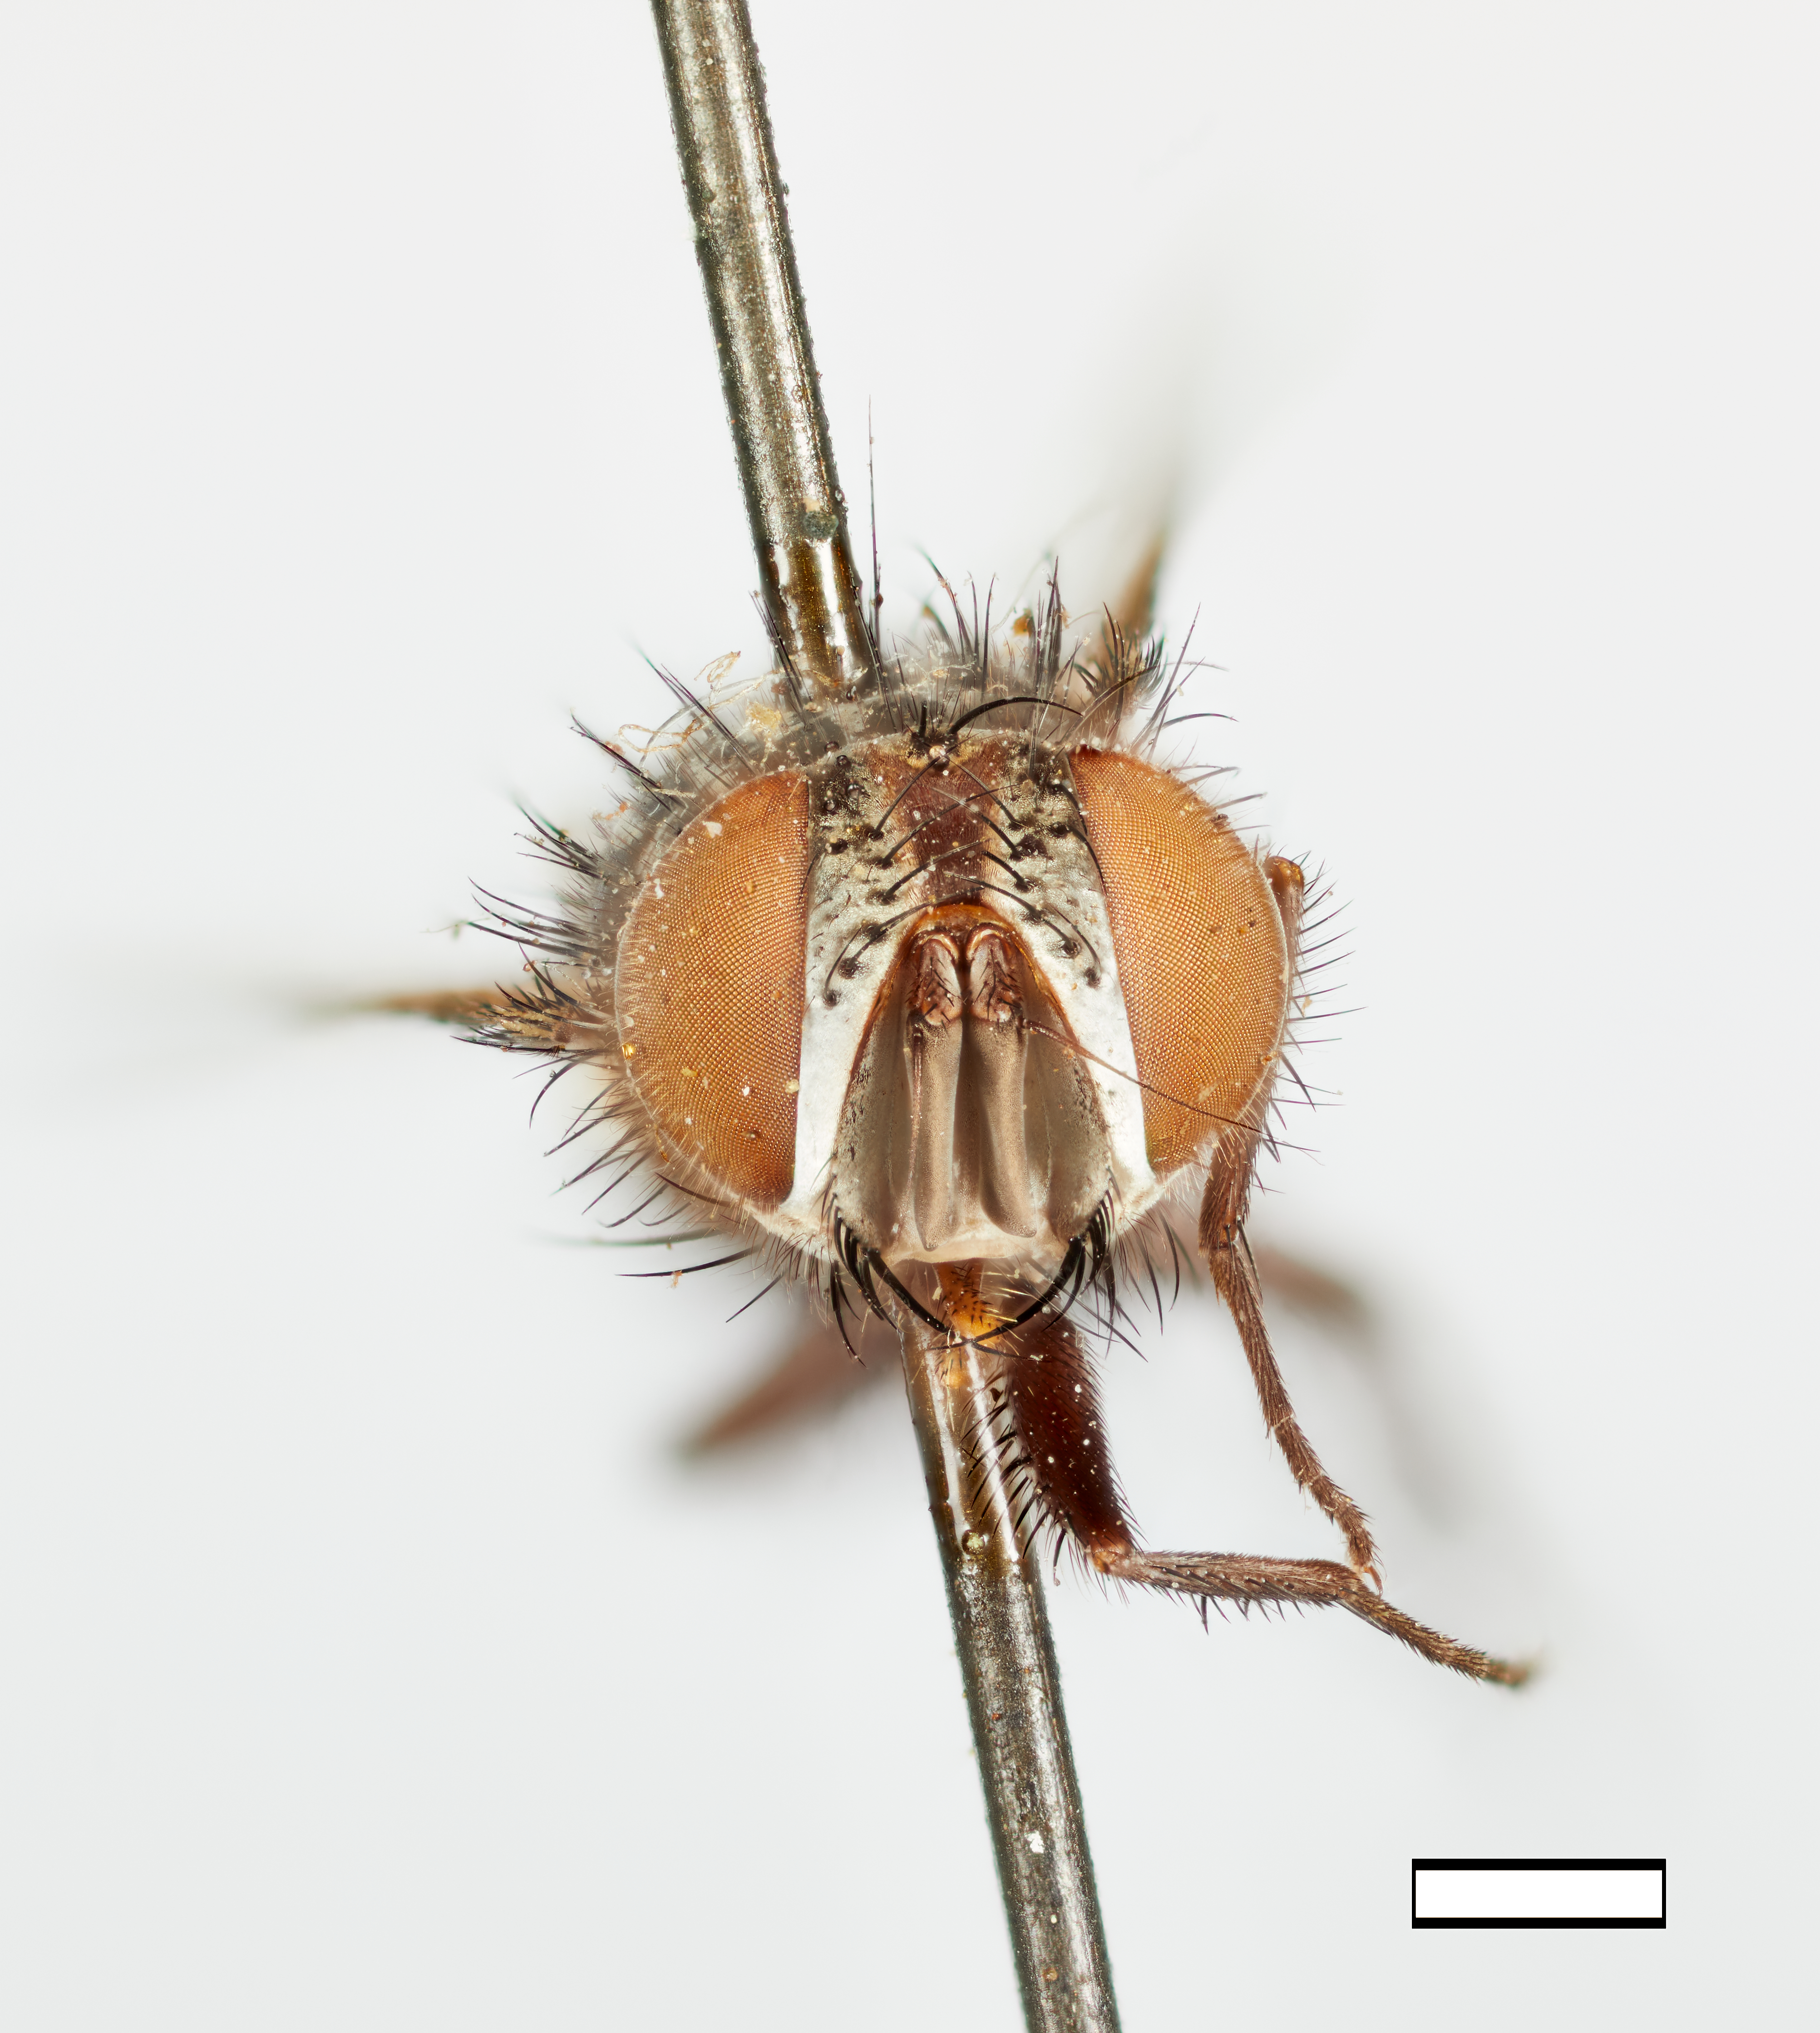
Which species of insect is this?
Exorista curriei
